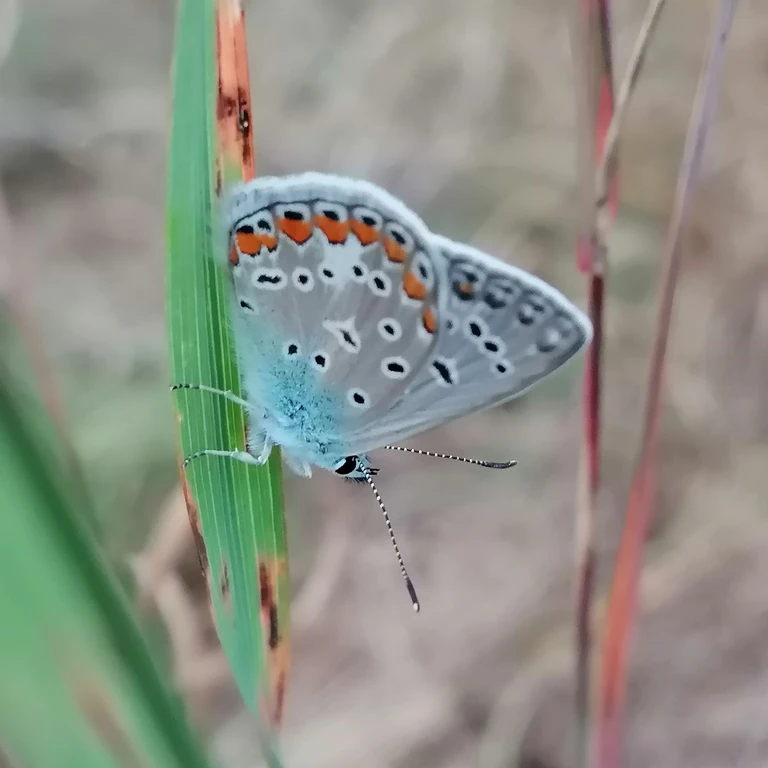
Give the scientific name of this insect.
Polyommatus icarus
